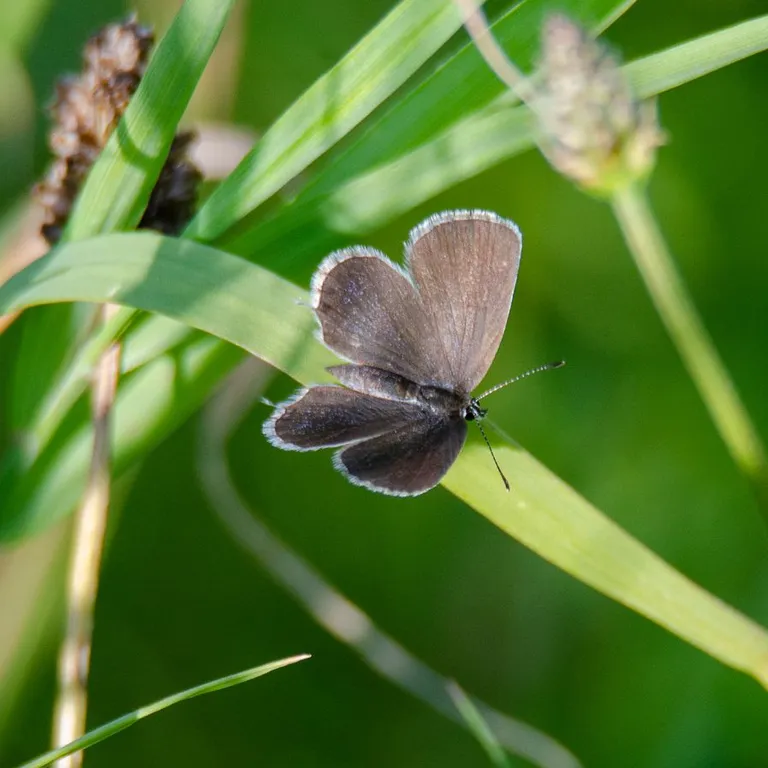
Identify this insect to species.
Cupido argiades (also Elkalyce argiades)
